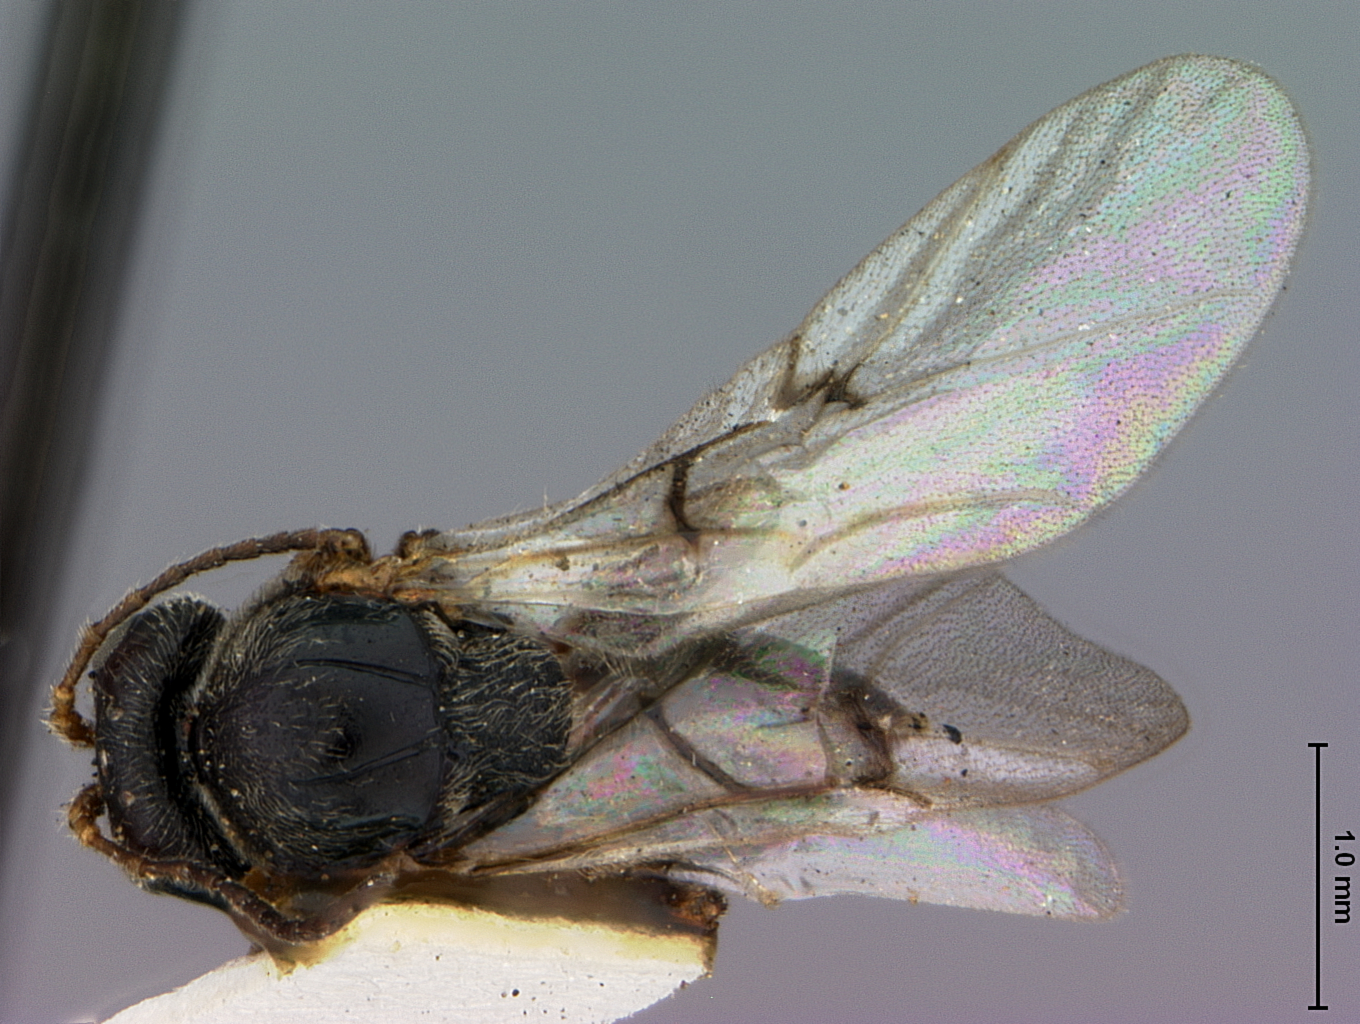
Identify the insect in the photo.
Andricus biconicus
